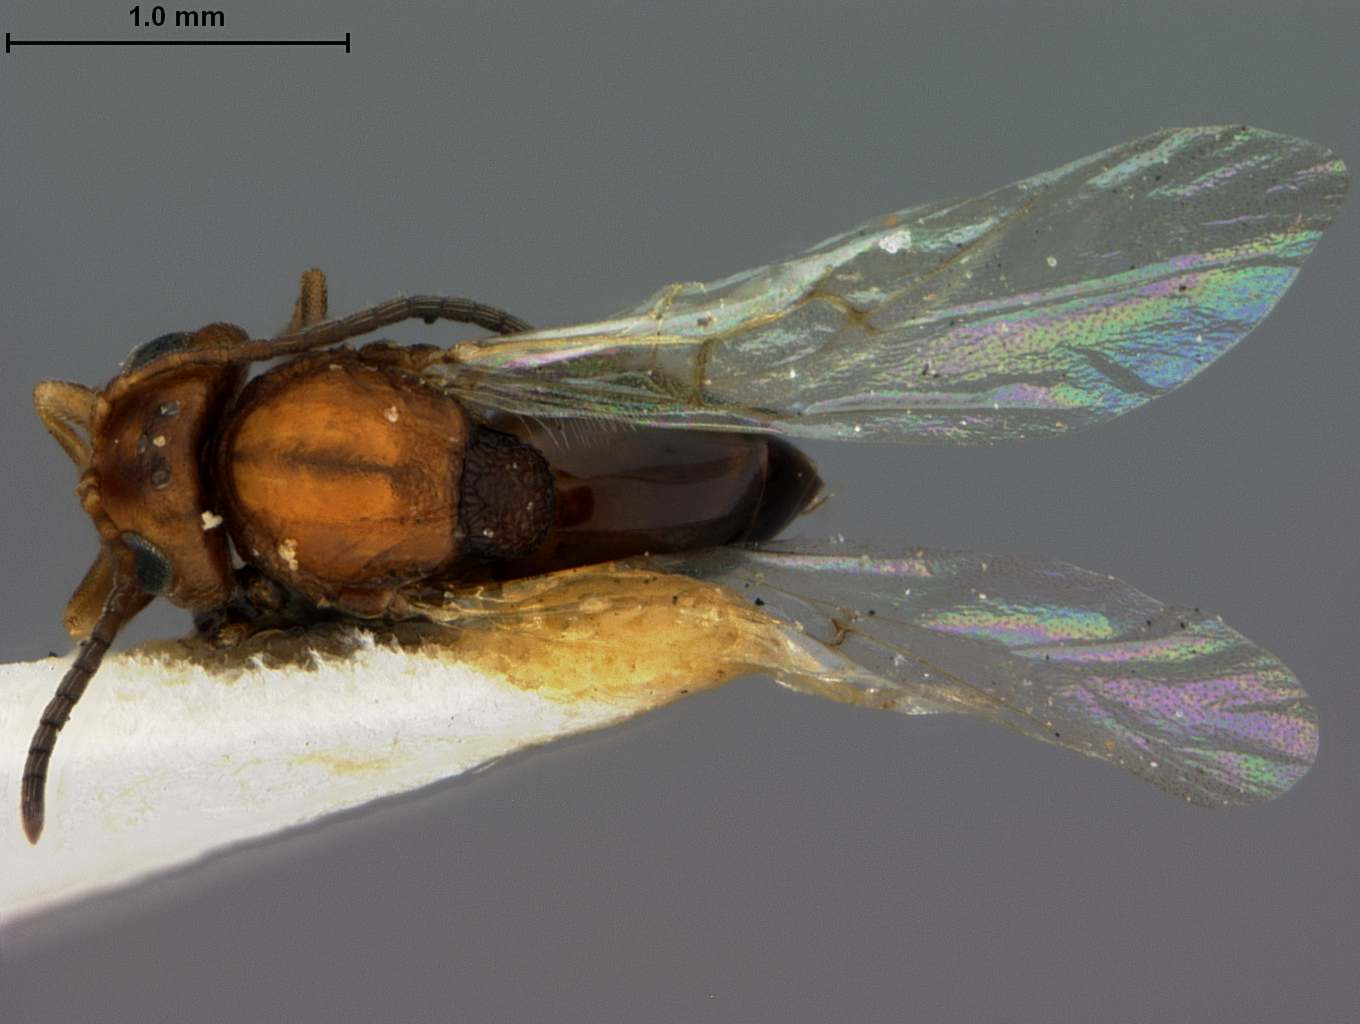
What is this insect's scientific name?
Callirhytis petrina
